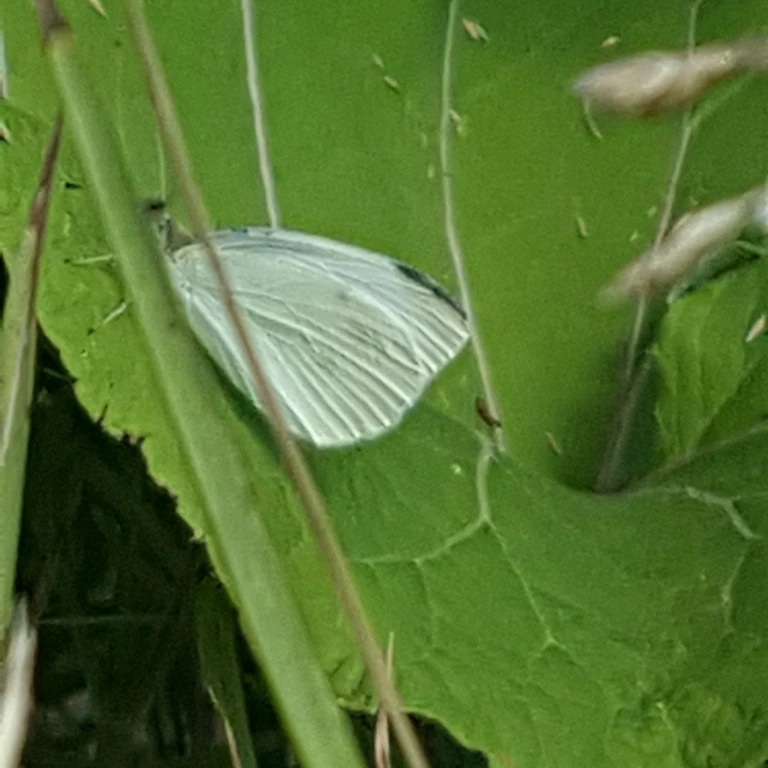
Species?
Pieris rapae
